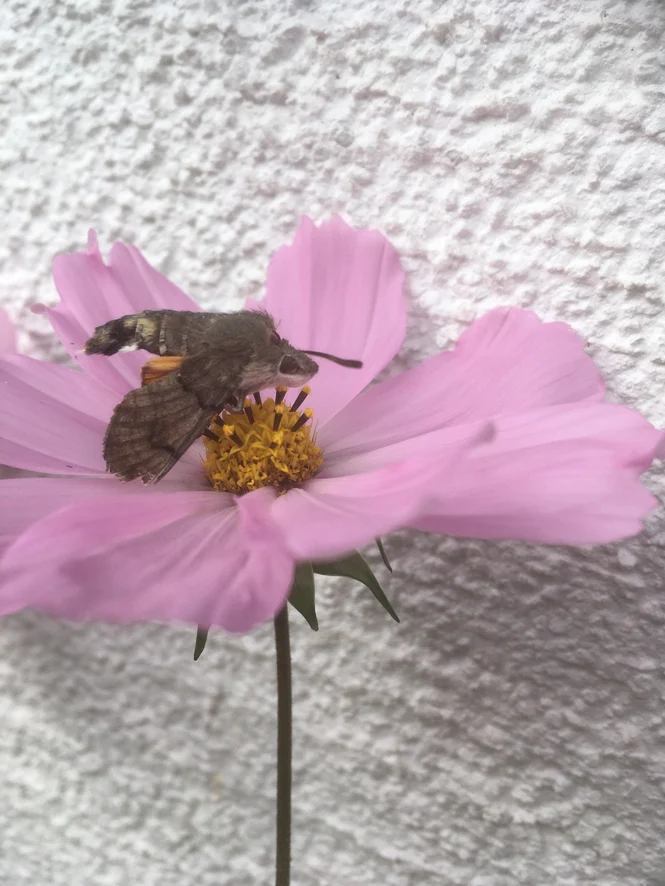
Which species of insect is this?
Macroglossum stellatarum
